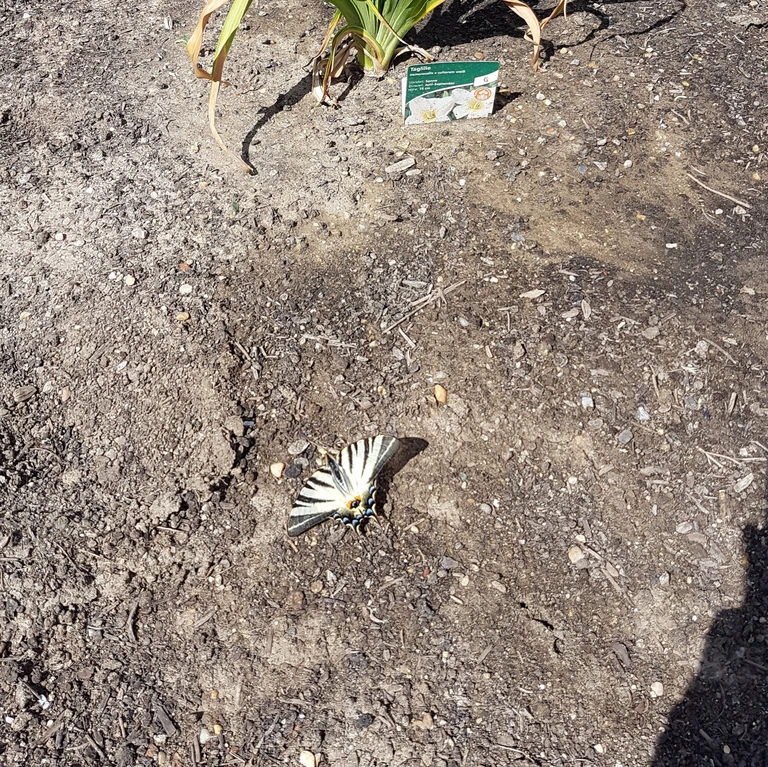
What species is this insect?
Iphiclides podalirius
